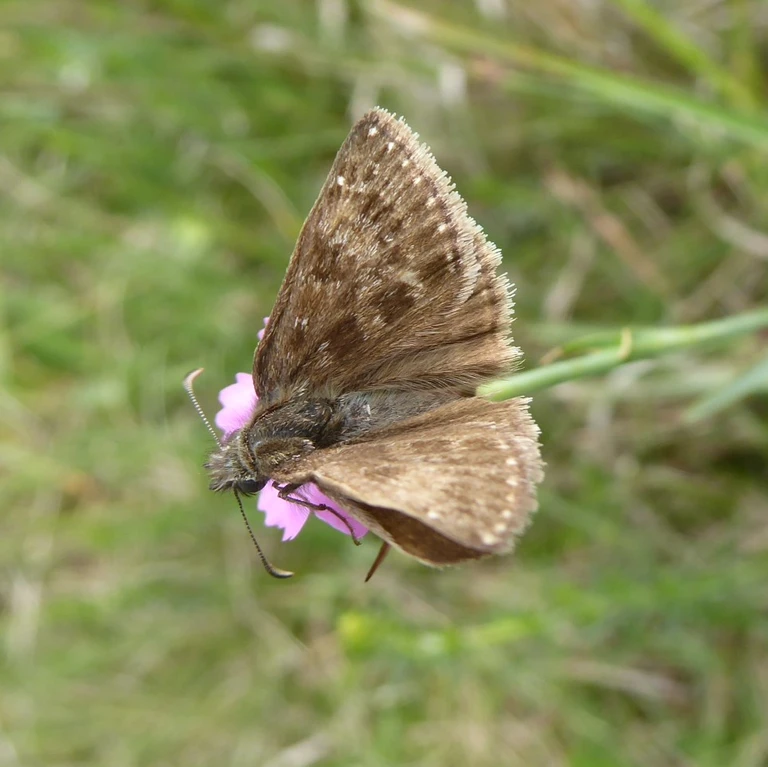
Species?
Erynnis tages
